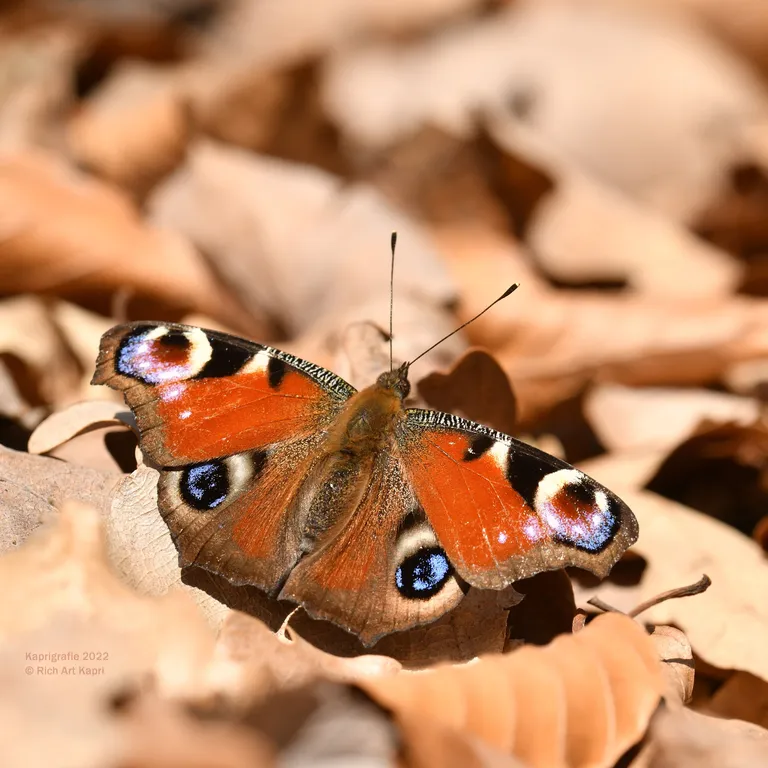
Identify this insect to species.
Aglais io
